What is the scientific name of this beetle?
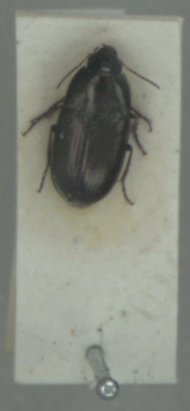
Amara aenea
